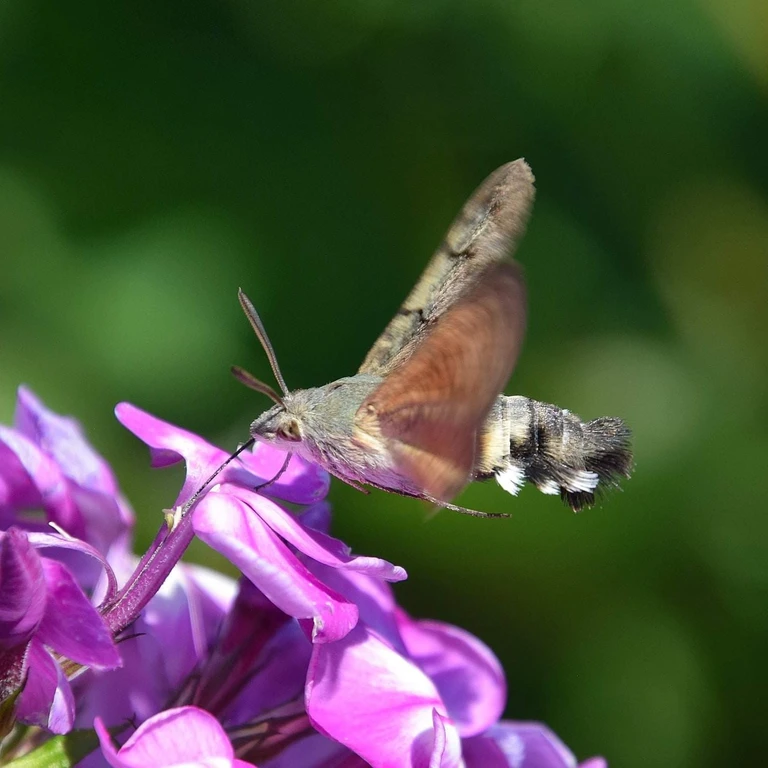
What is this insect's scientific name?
Macroglossum stellatarum
